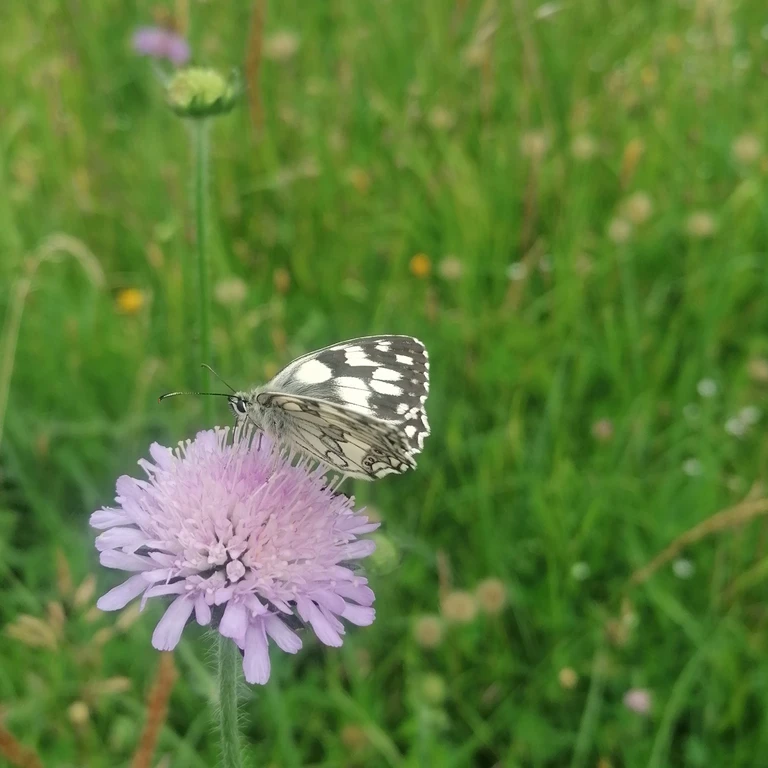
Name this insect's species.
Melanargia galathea
